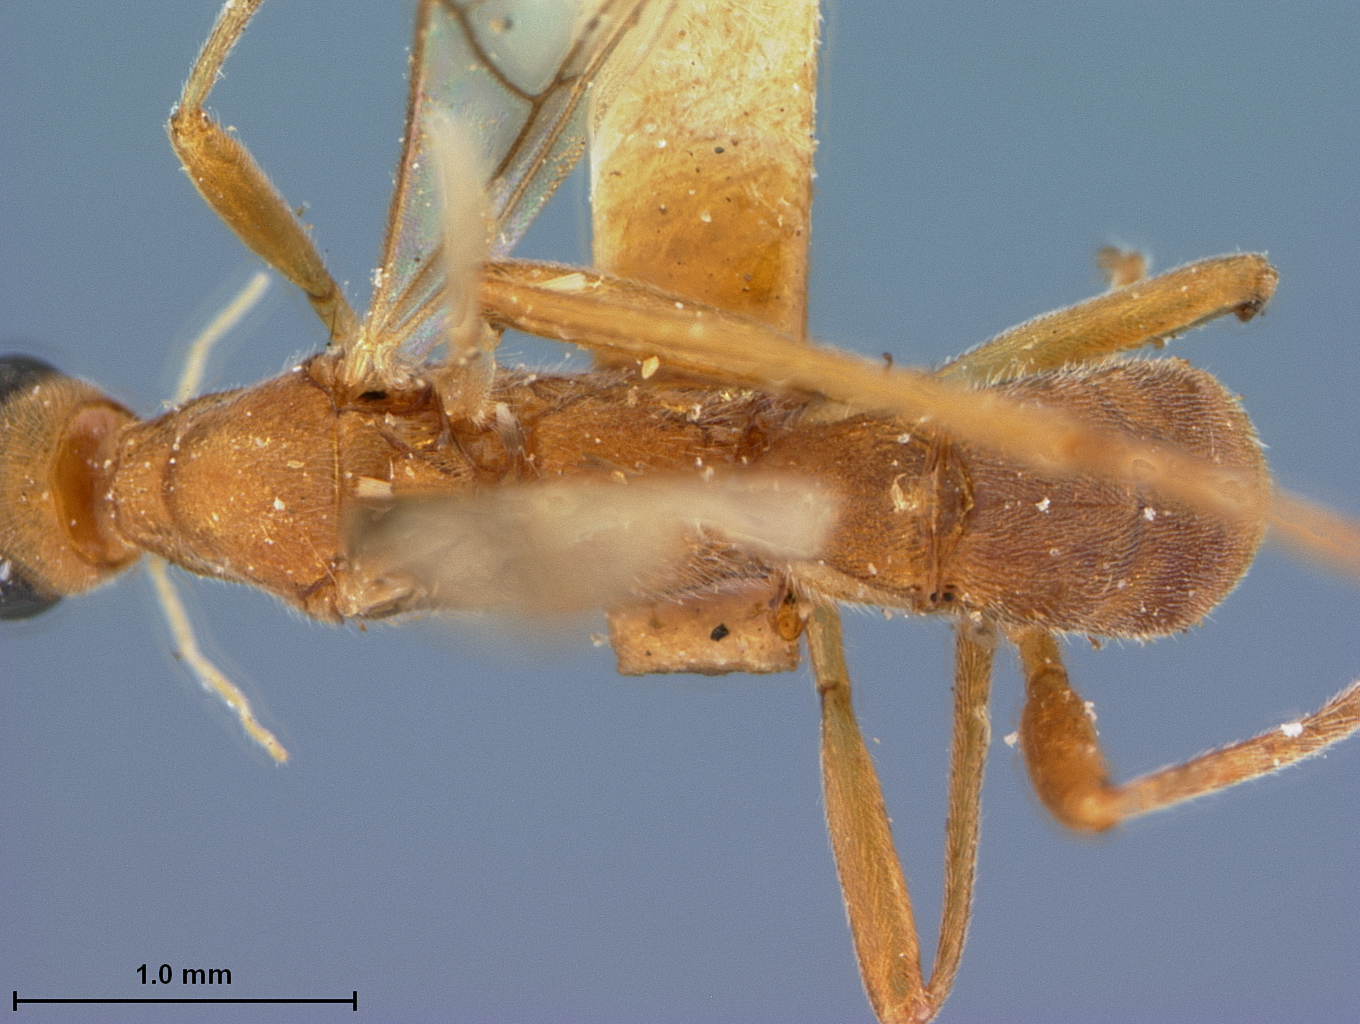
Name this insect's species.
Heterogamus longicollis
